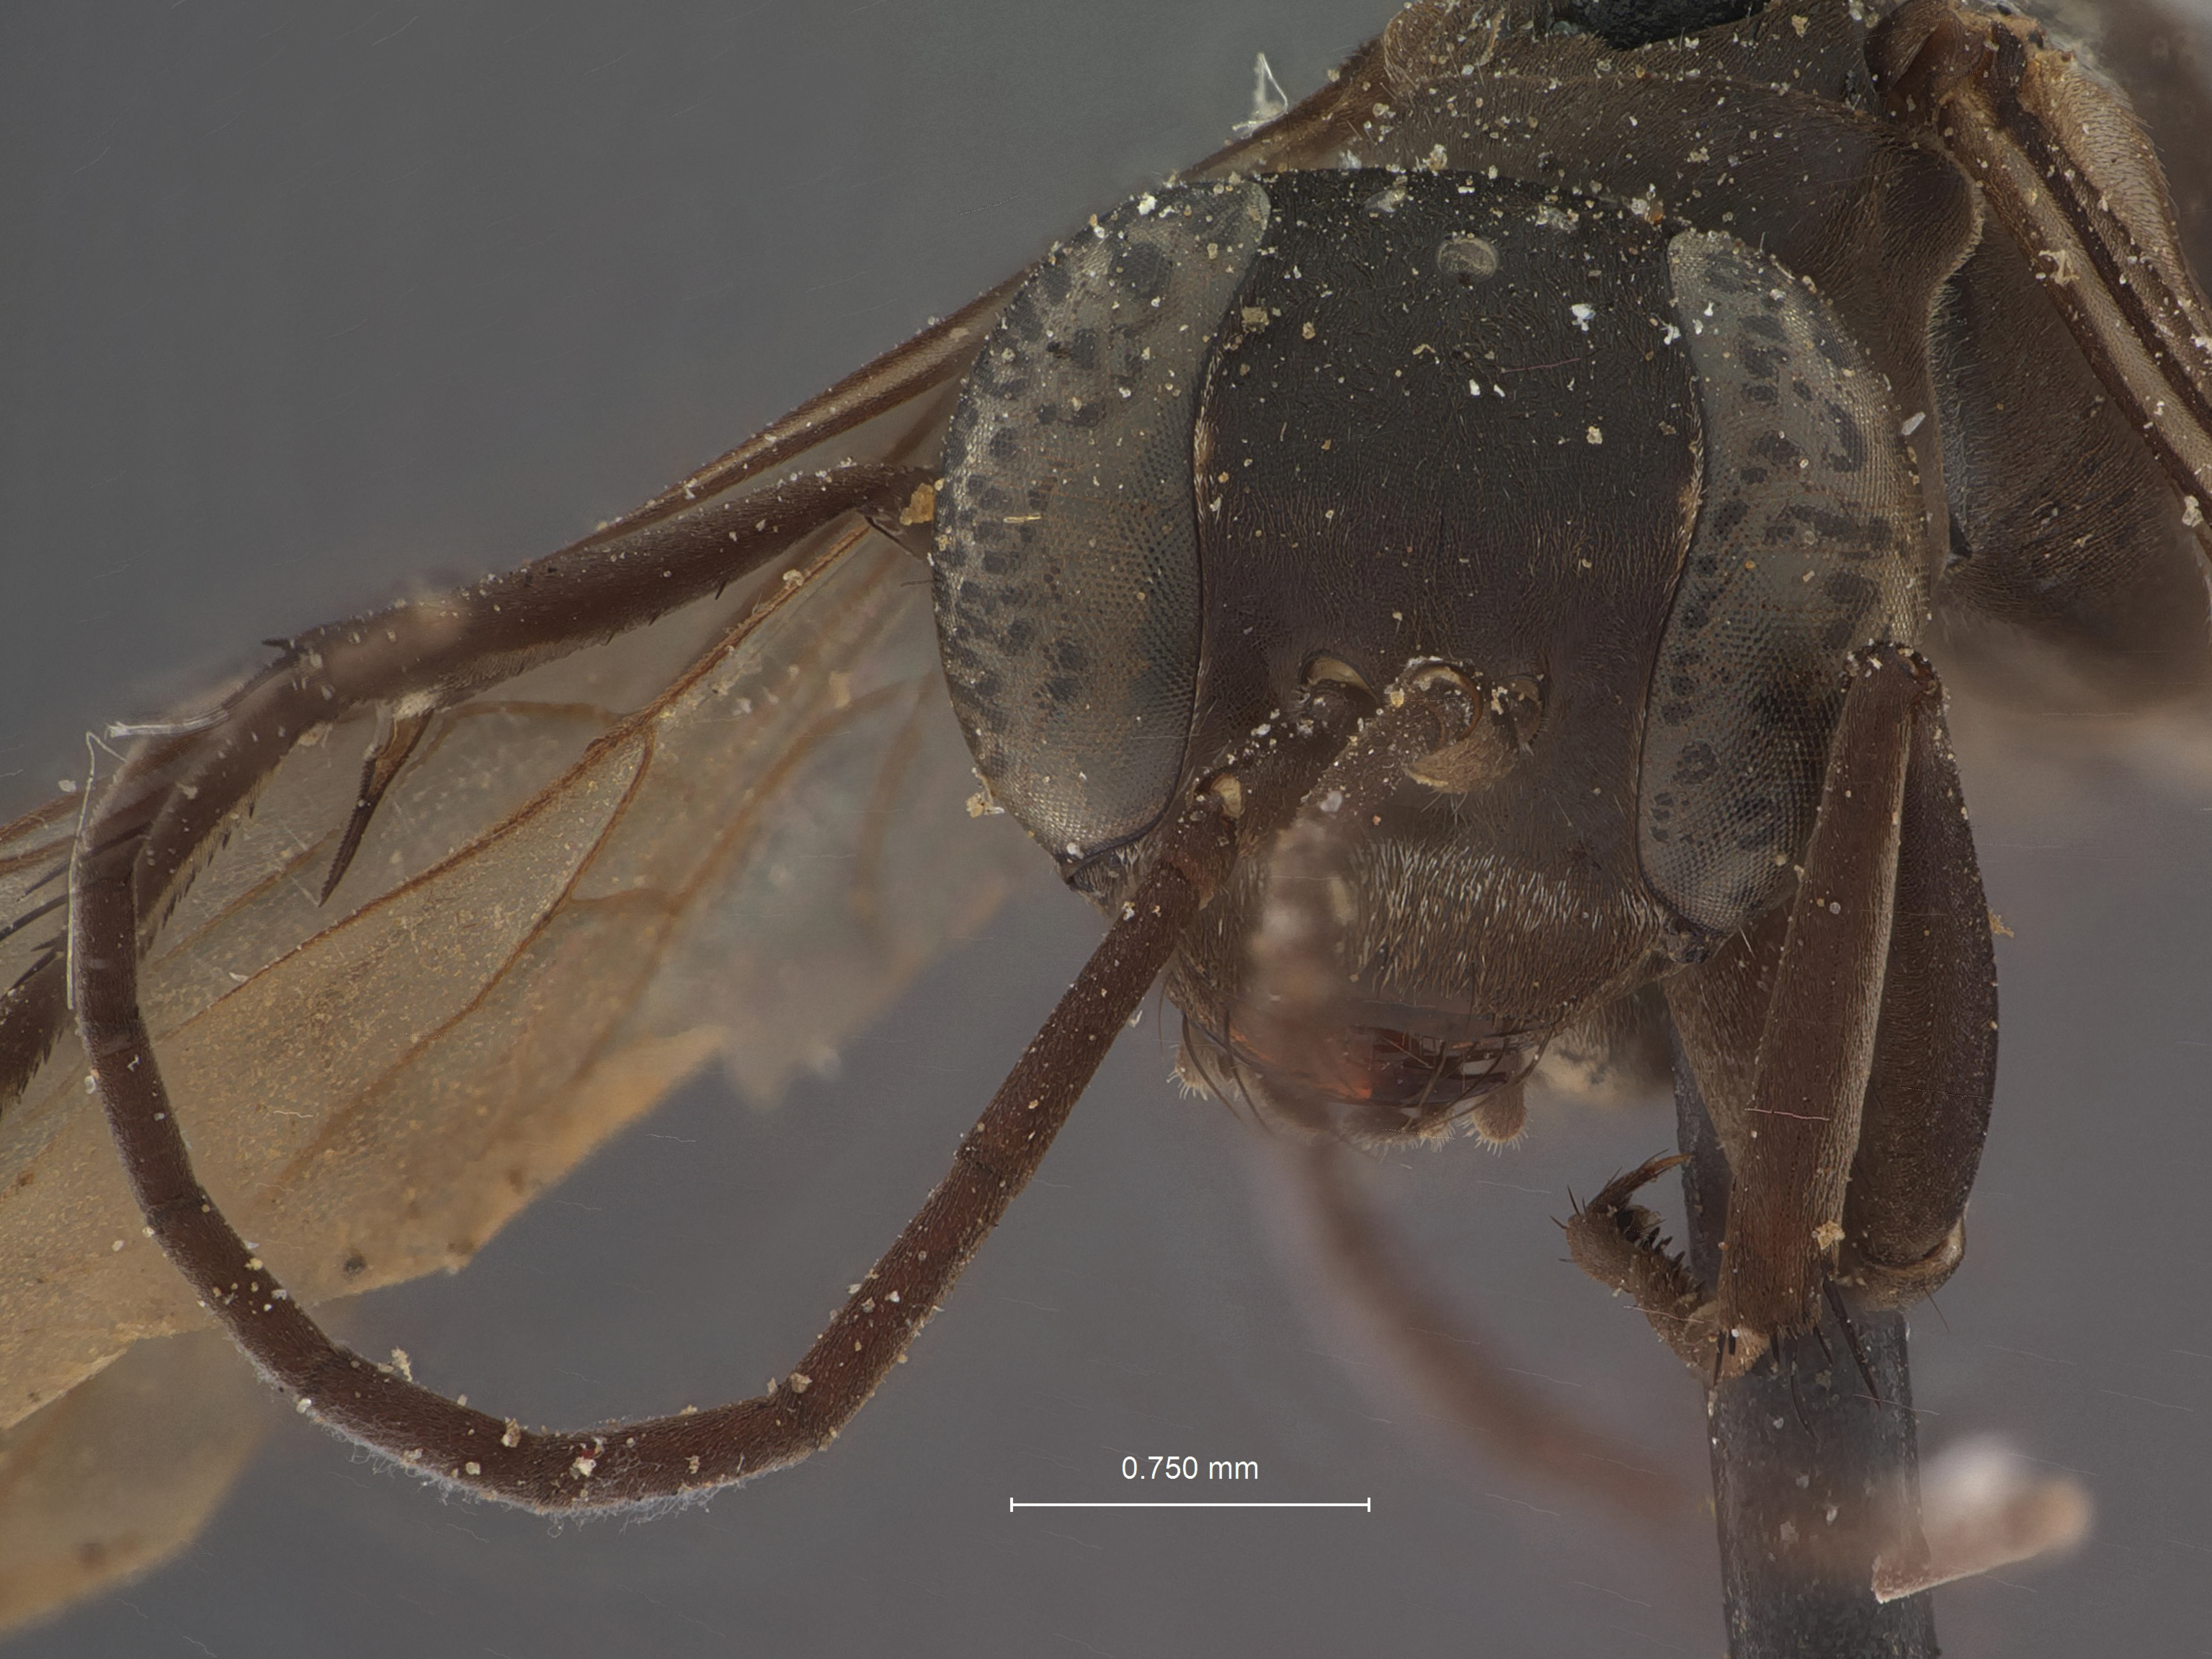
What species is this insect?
Pompilus arcanus
